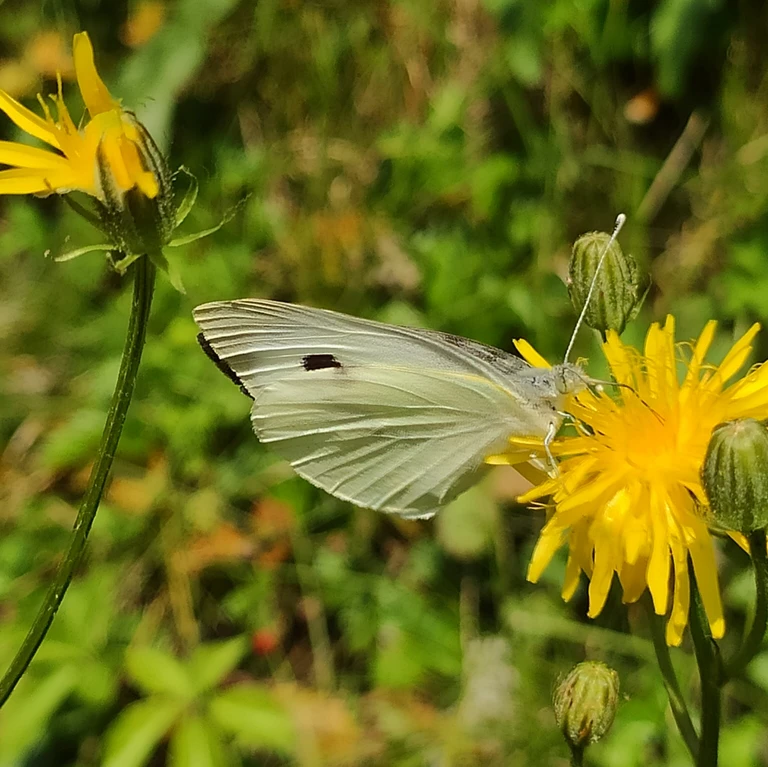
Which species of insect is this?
Pieris brassicae
